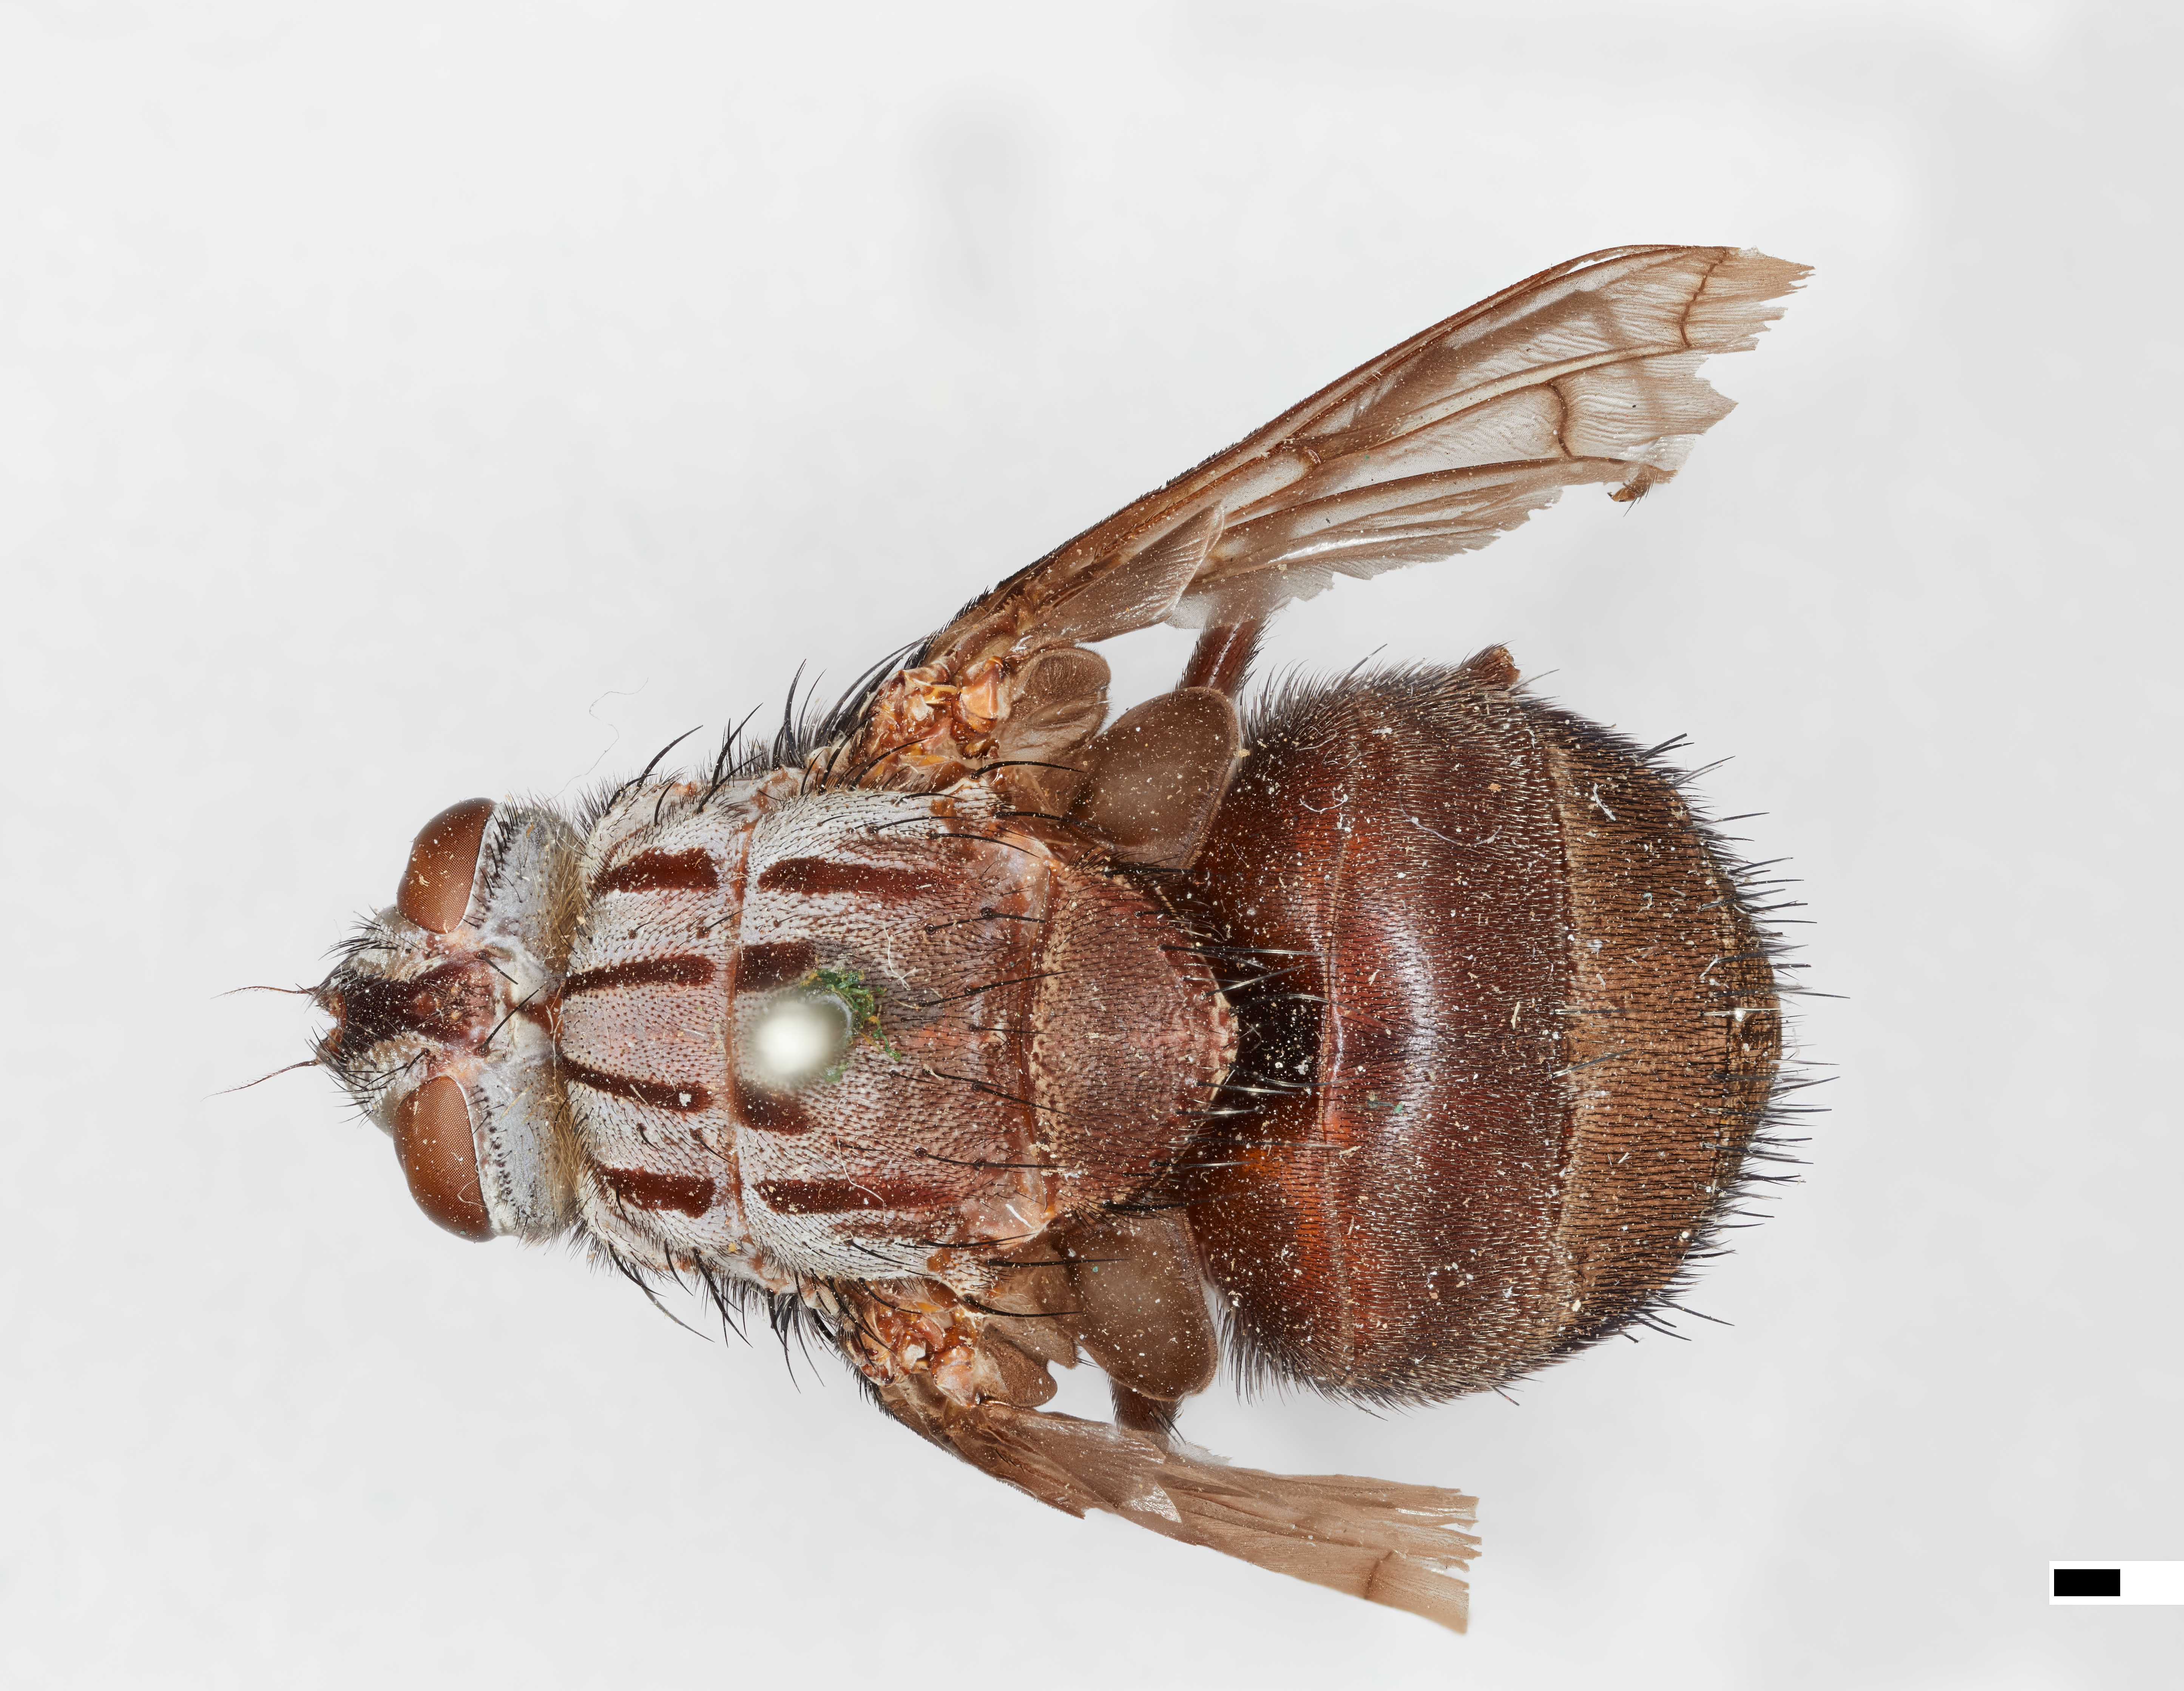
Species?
Trixodes obesa
